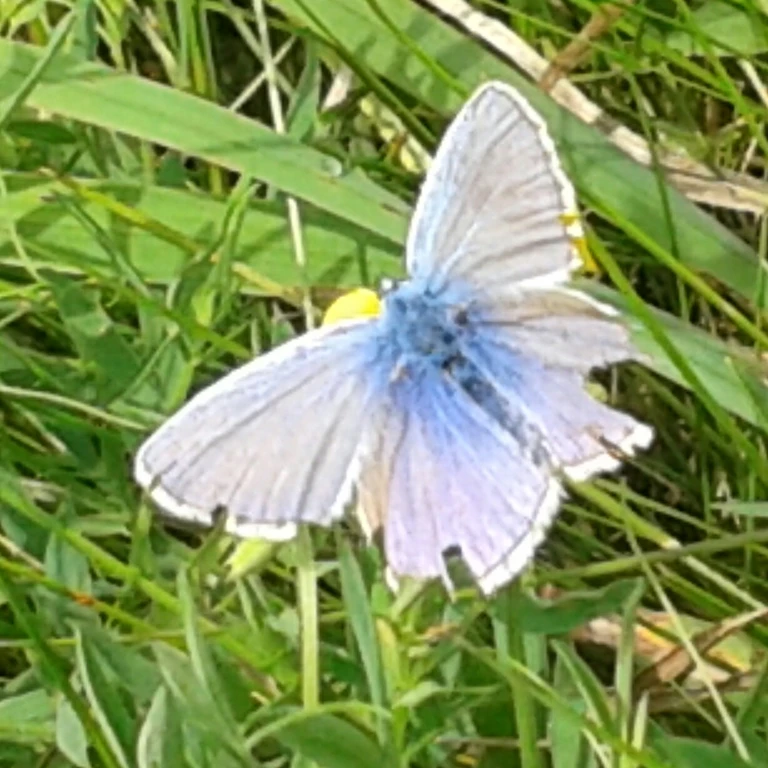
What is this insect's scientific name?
Polyommatus icarus
